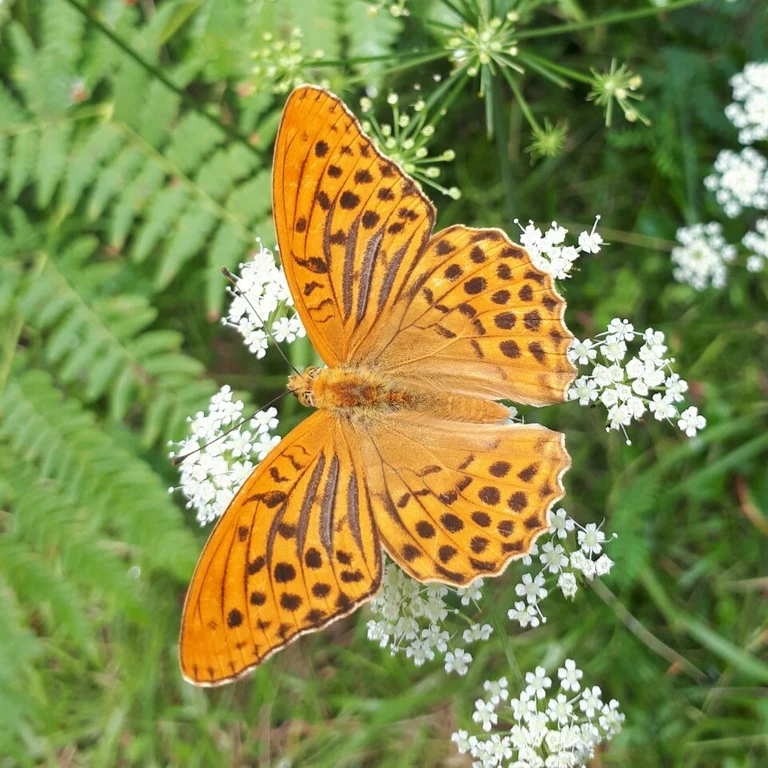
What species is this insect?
Argynnis paphia
